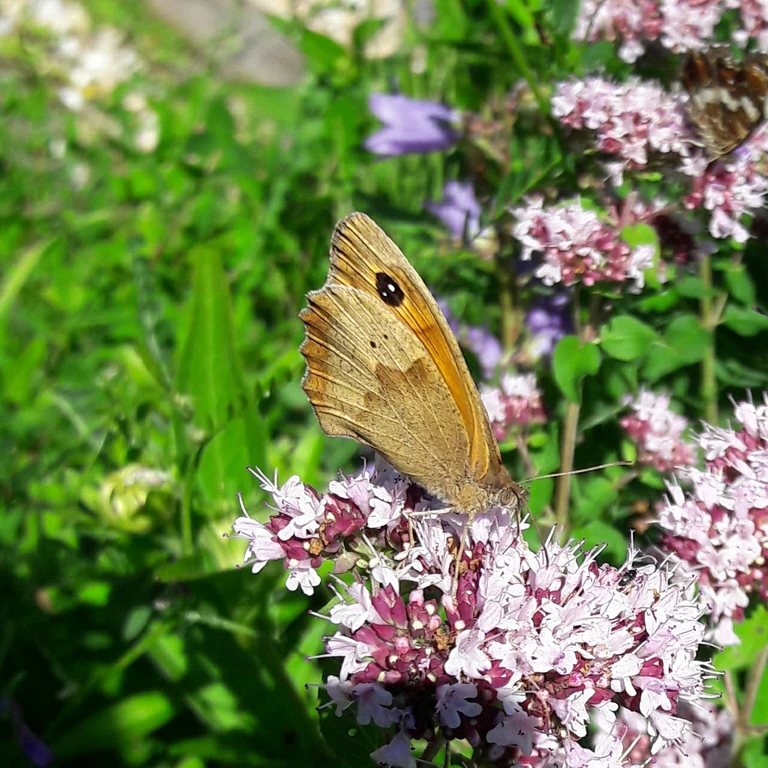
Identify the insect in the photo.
Maniola jurtina
